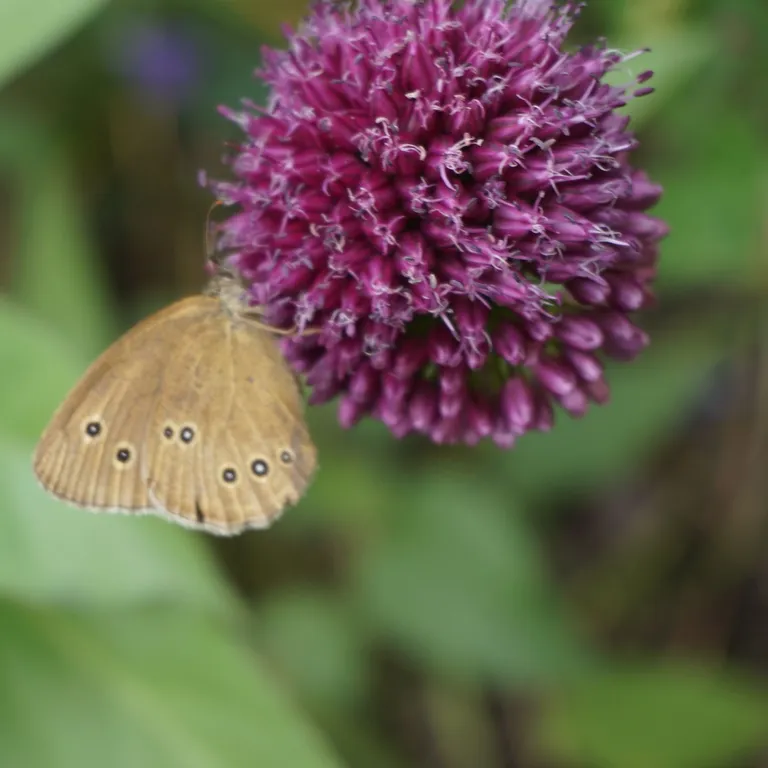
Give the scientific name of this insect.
Aphantopus hyperantus
